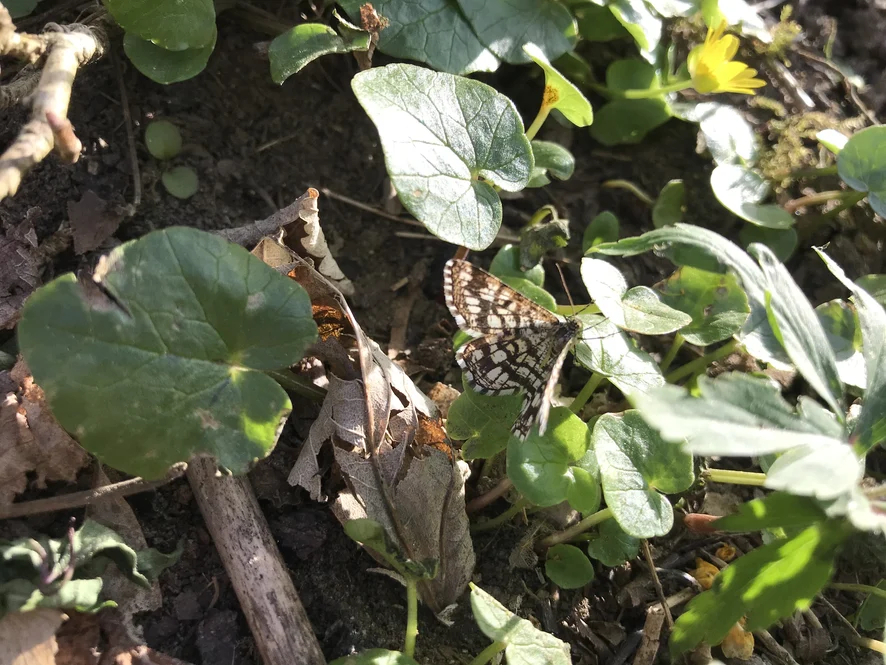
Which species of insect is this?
Chiasmia clathrata
